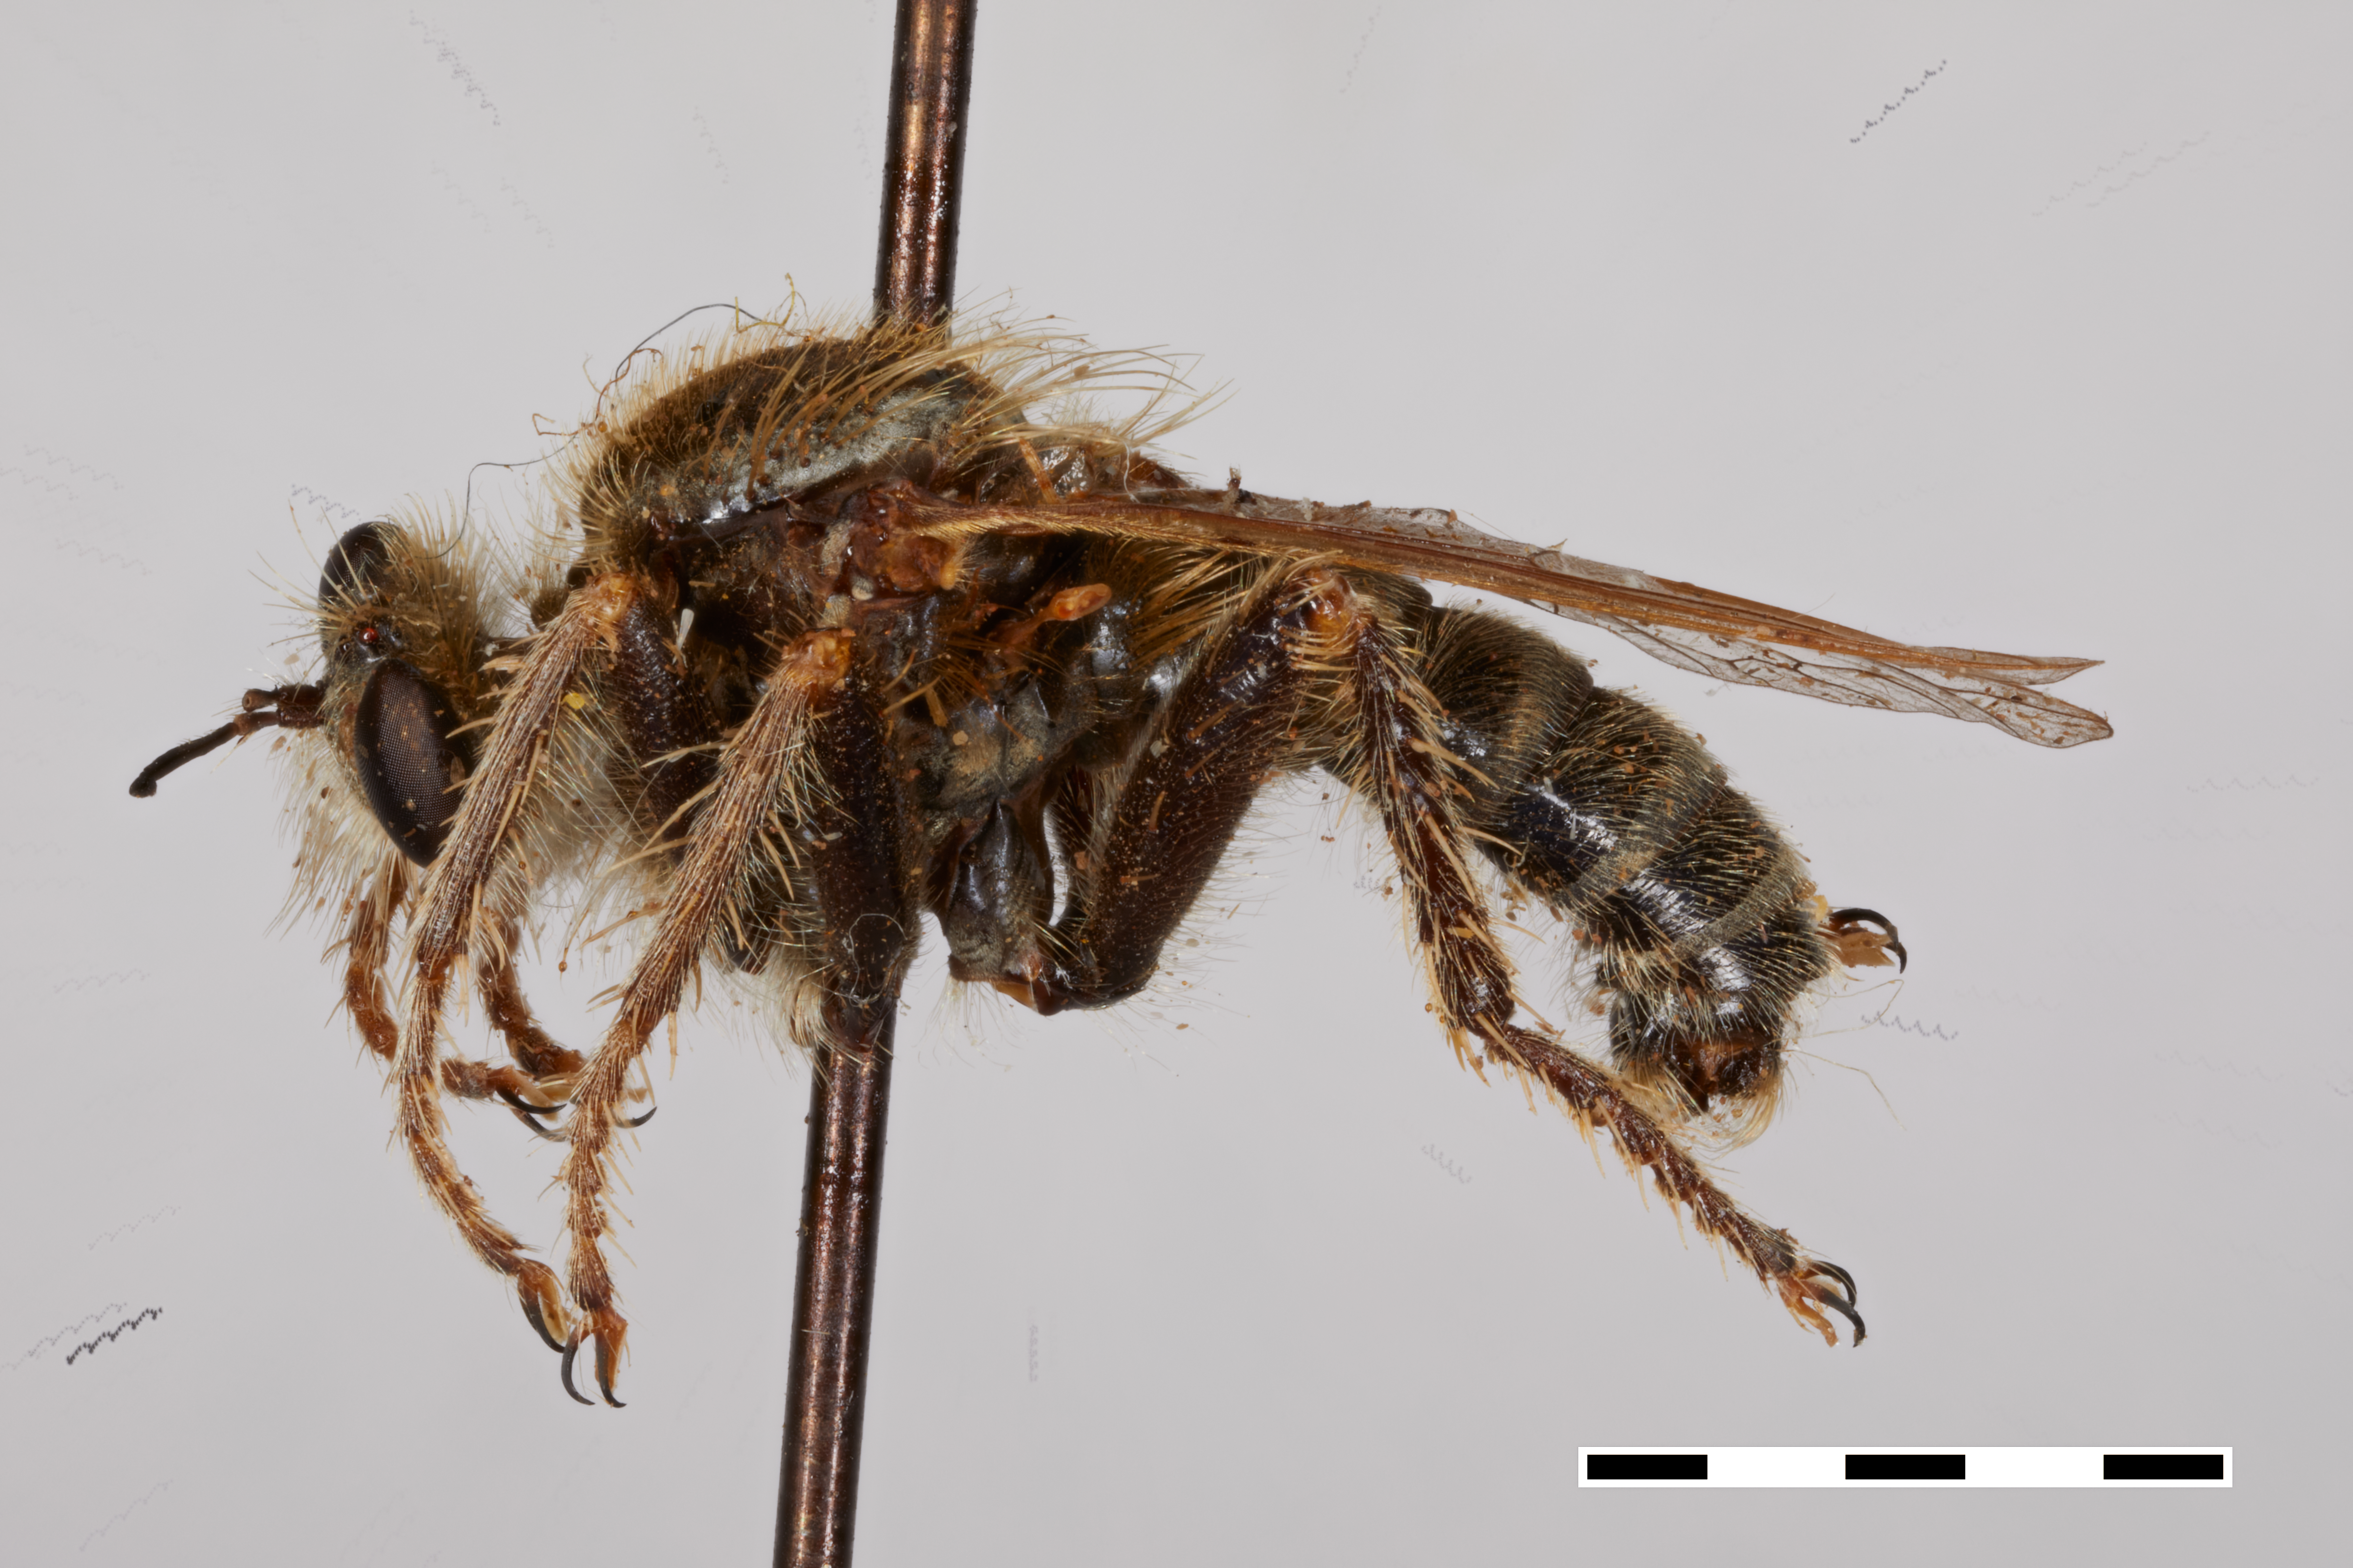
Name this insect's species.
Ceraturgopsis oklahomensis
